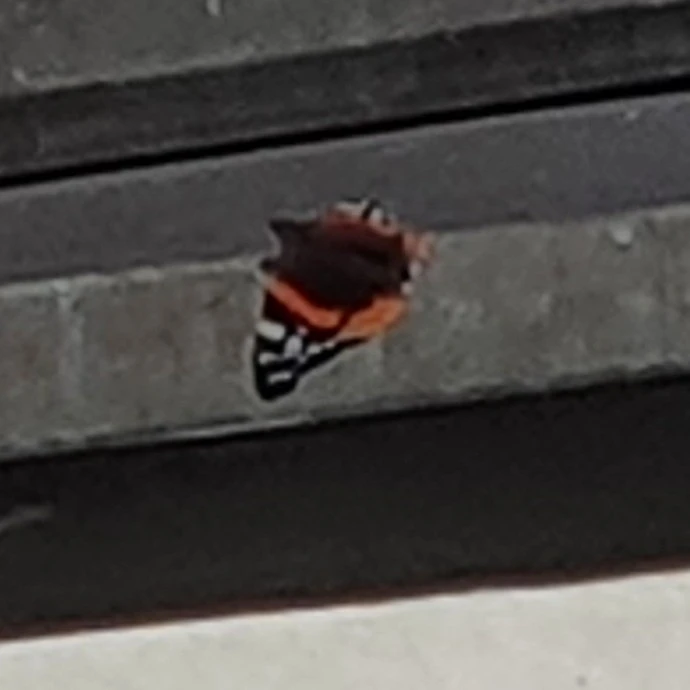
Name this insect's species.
Vanessa atalanta
